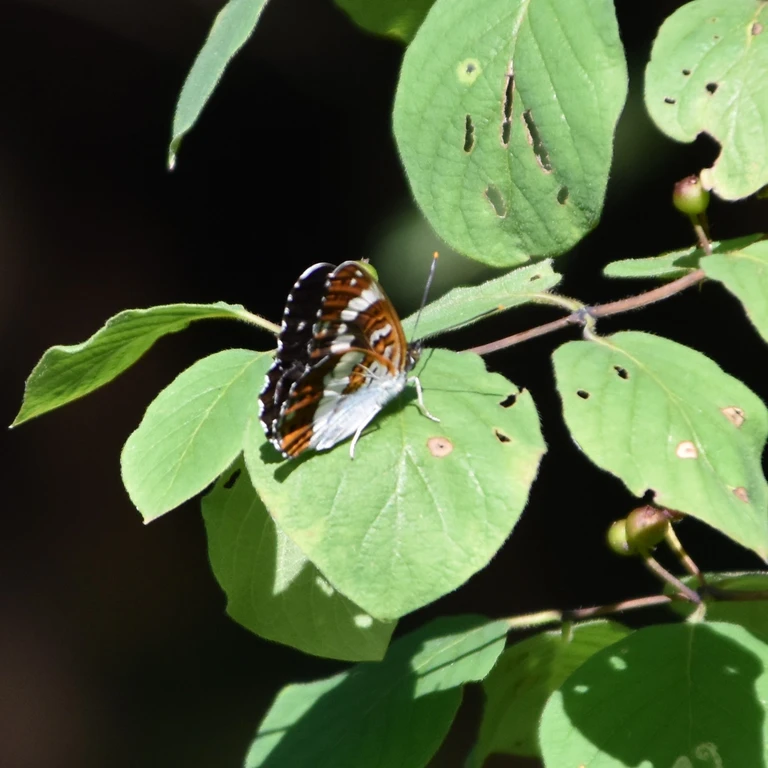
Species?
Limenitis camilla (also Ladoga camilla)
